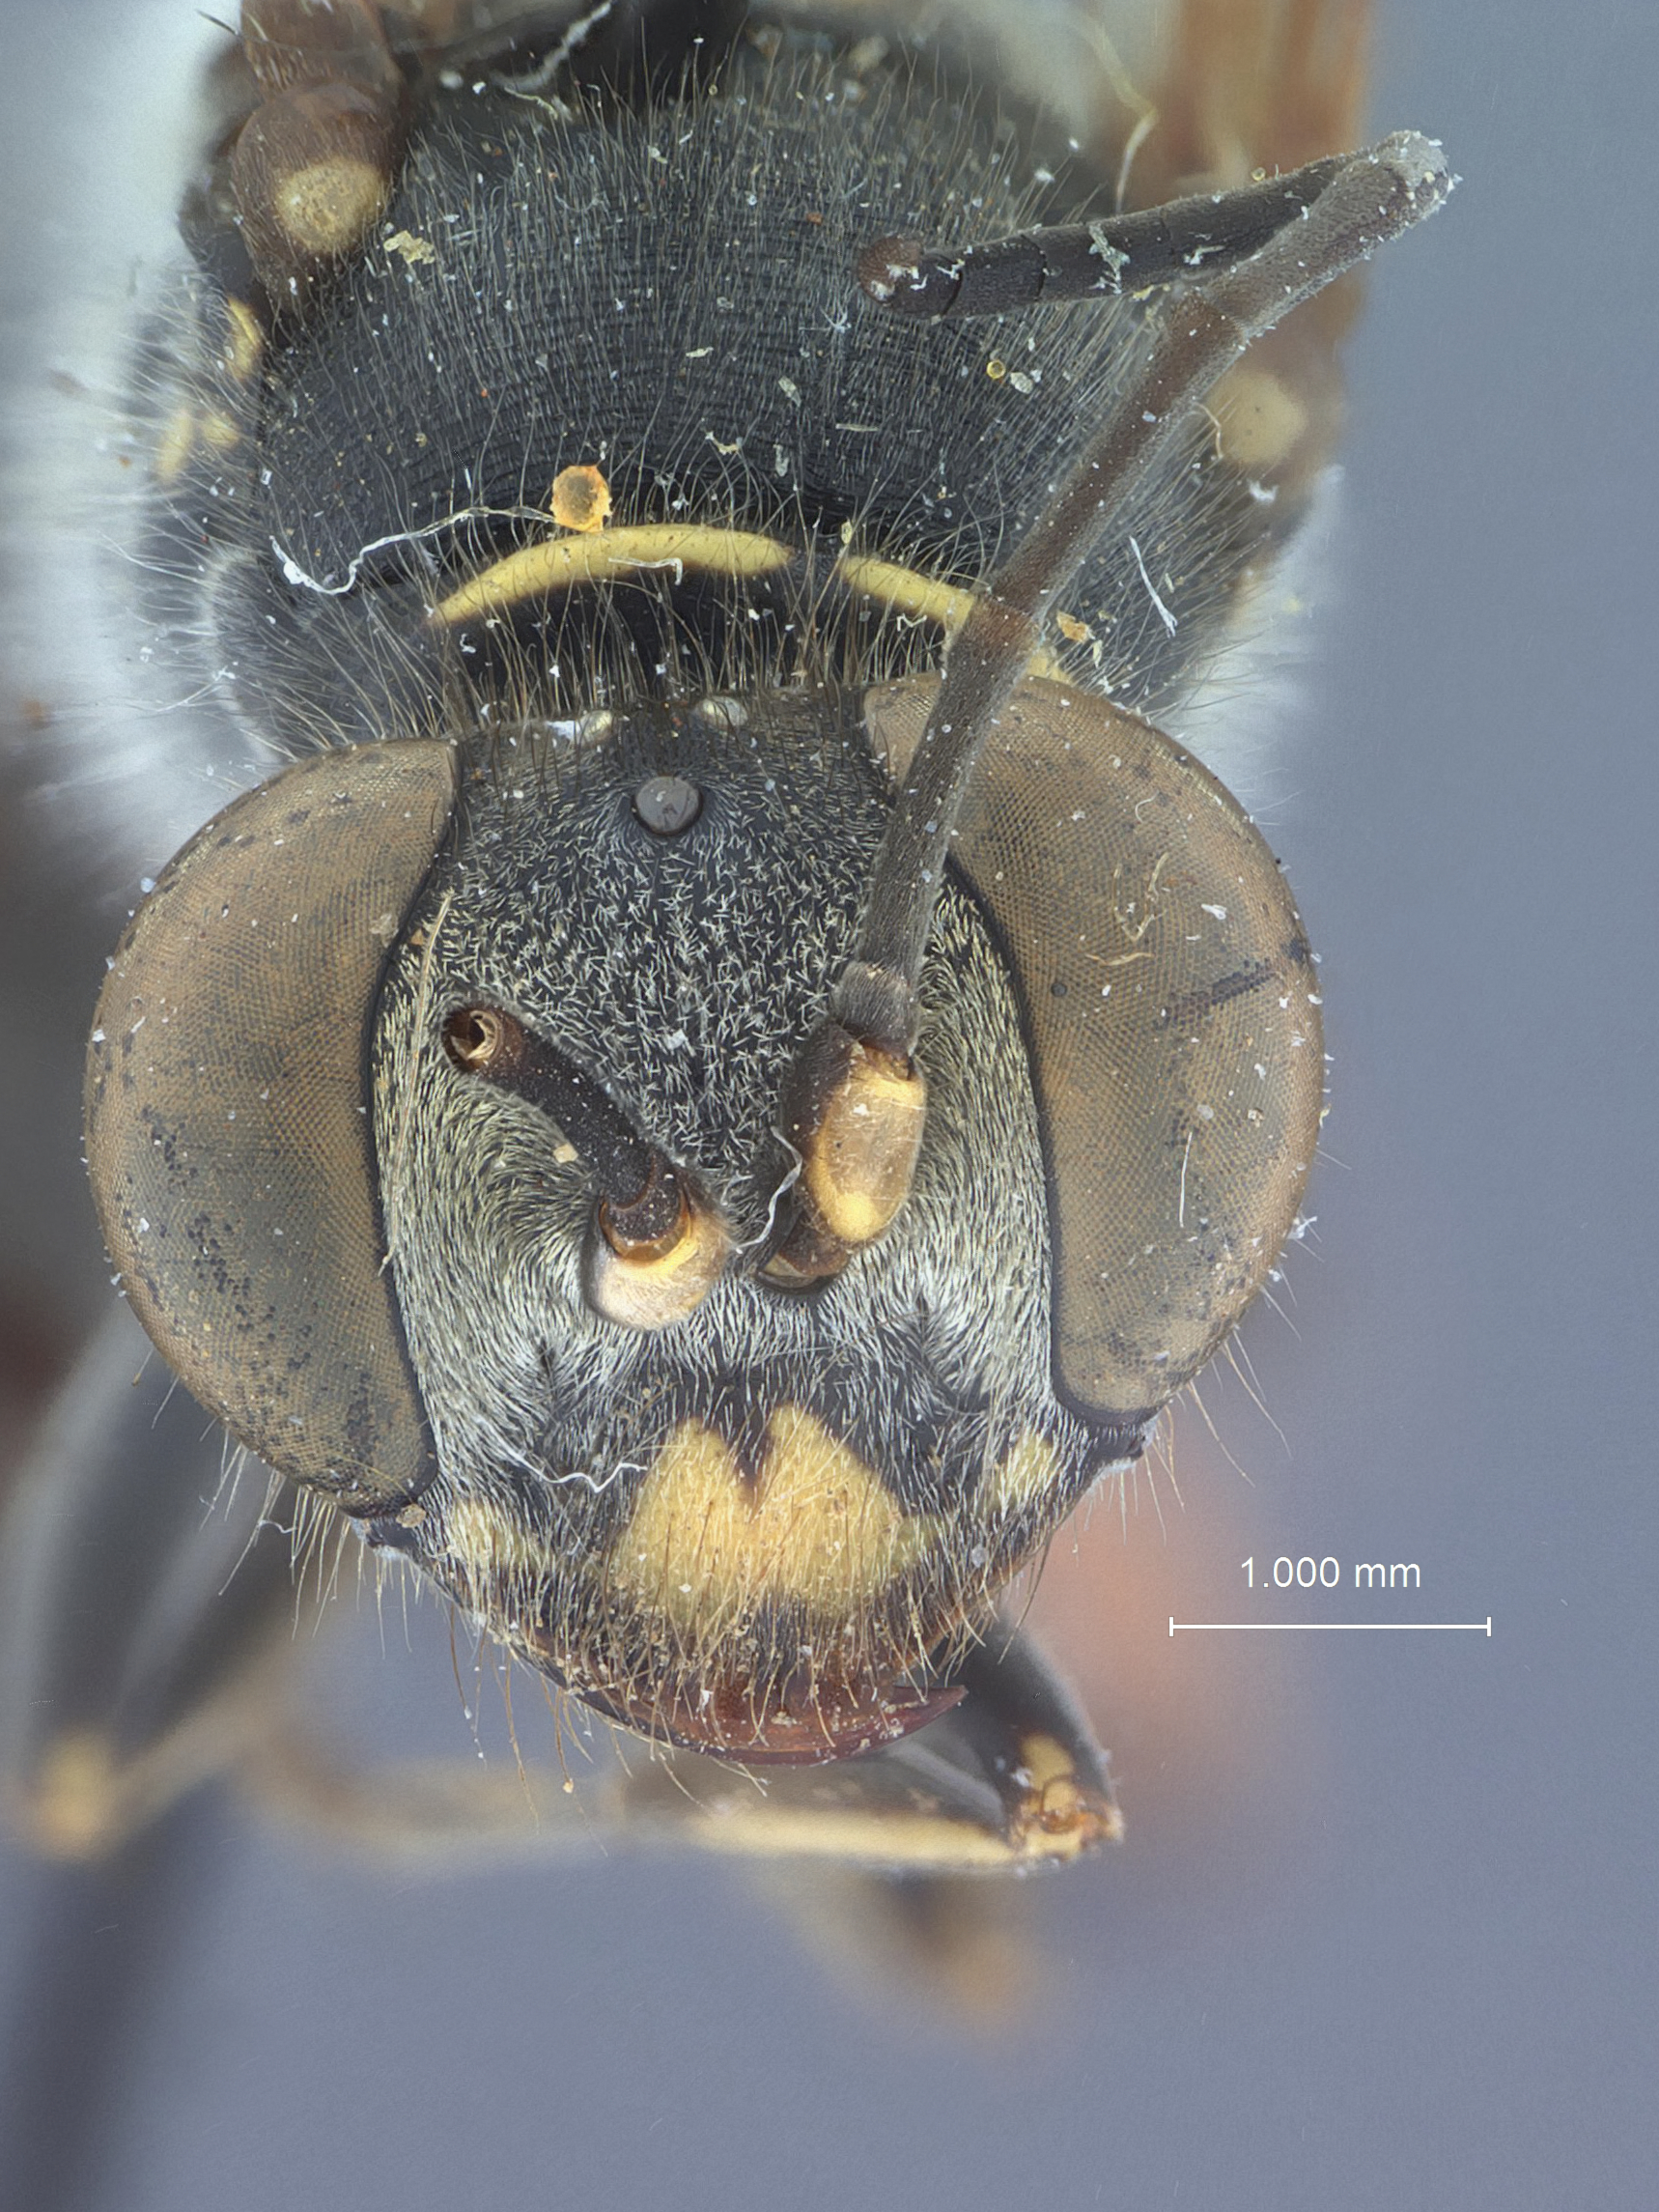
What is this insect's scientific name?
Sceliphron deforme
